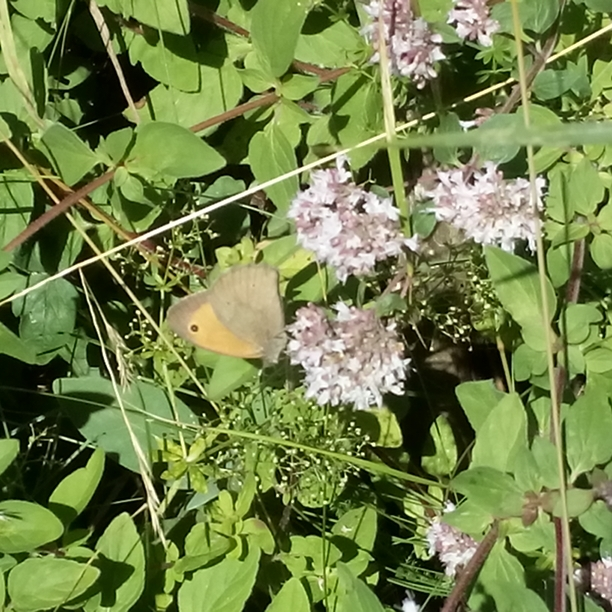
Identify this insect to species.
Maniola jurtina
